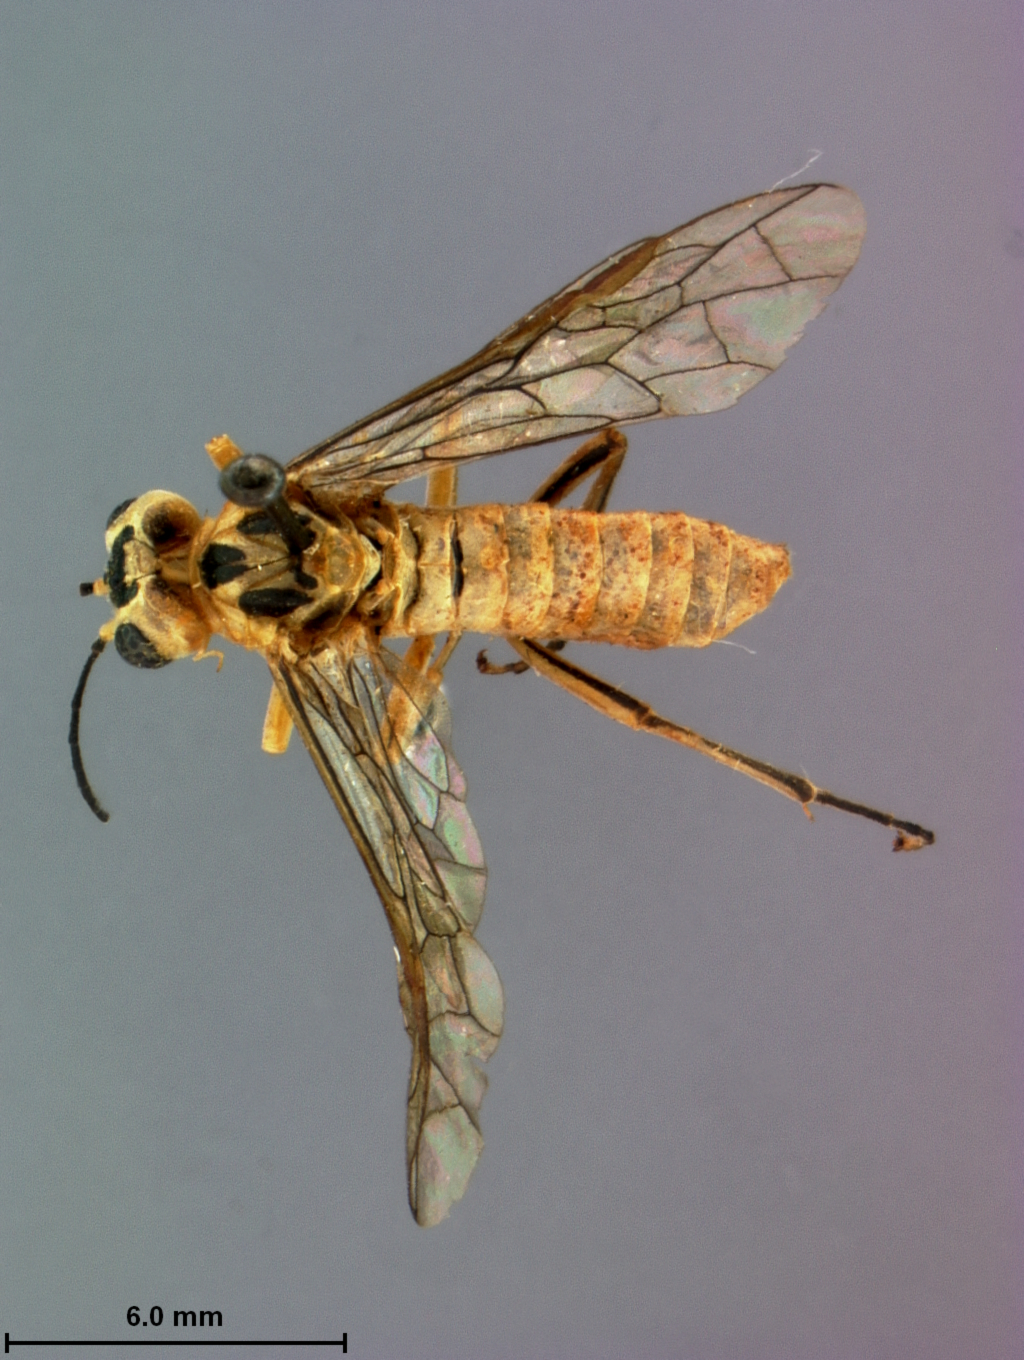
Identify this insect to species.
Tenthredo kongauana
